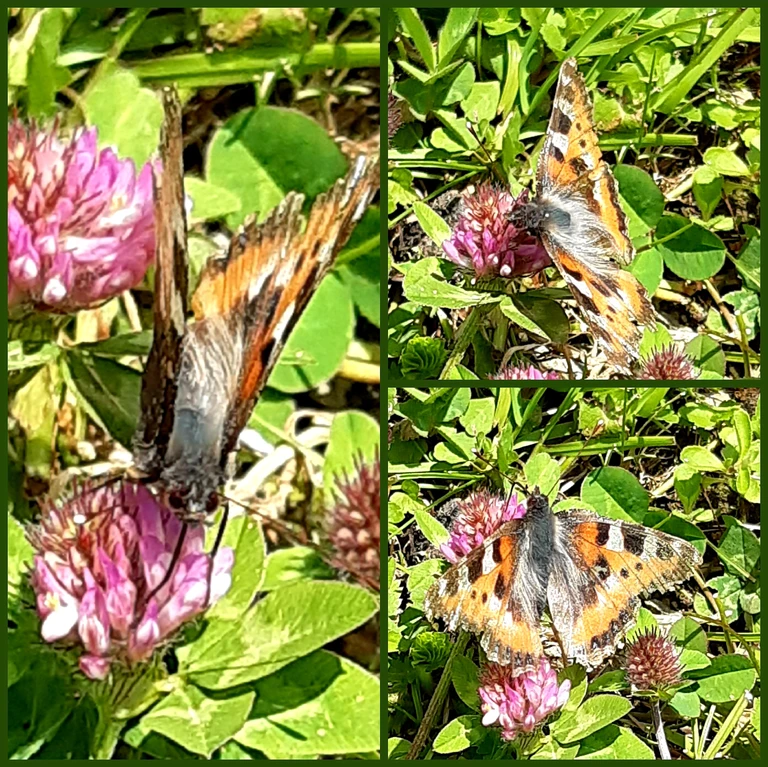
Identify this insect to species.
Aglais urticae
